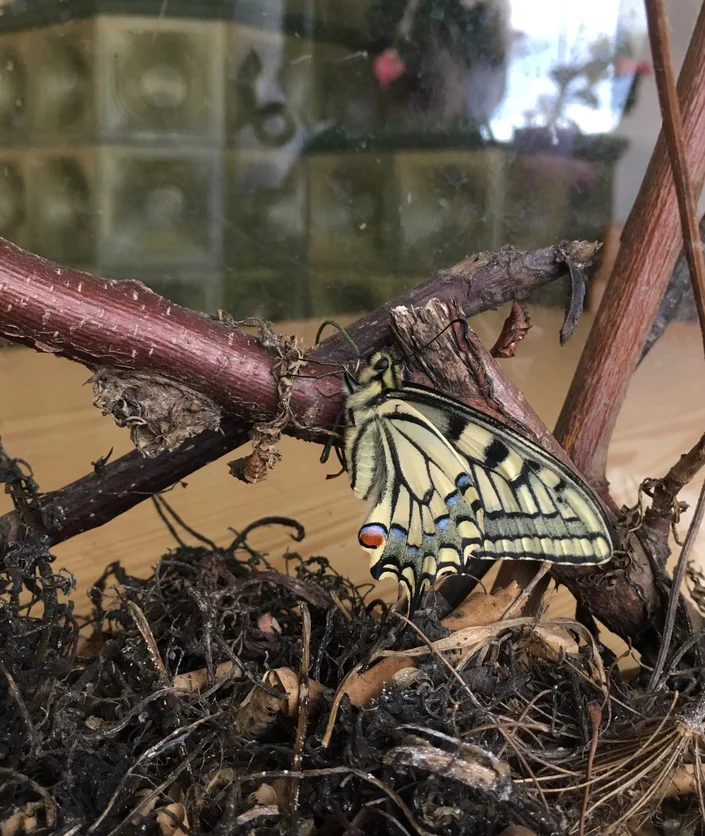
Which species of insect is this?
Papilio machaon
